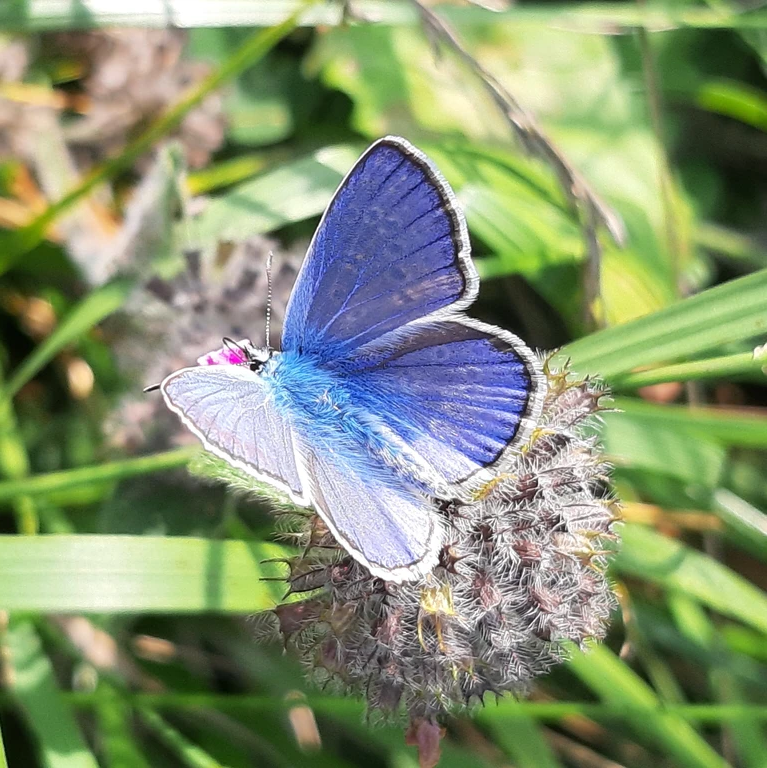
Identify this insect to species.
Polyommatus icarus
